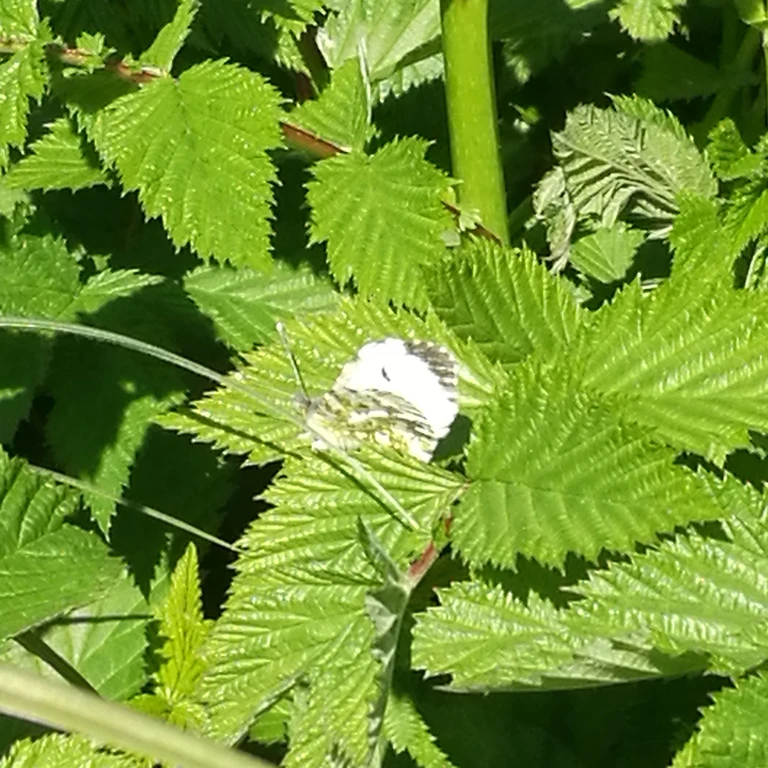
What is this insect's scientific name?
Anthocharis cardamines
